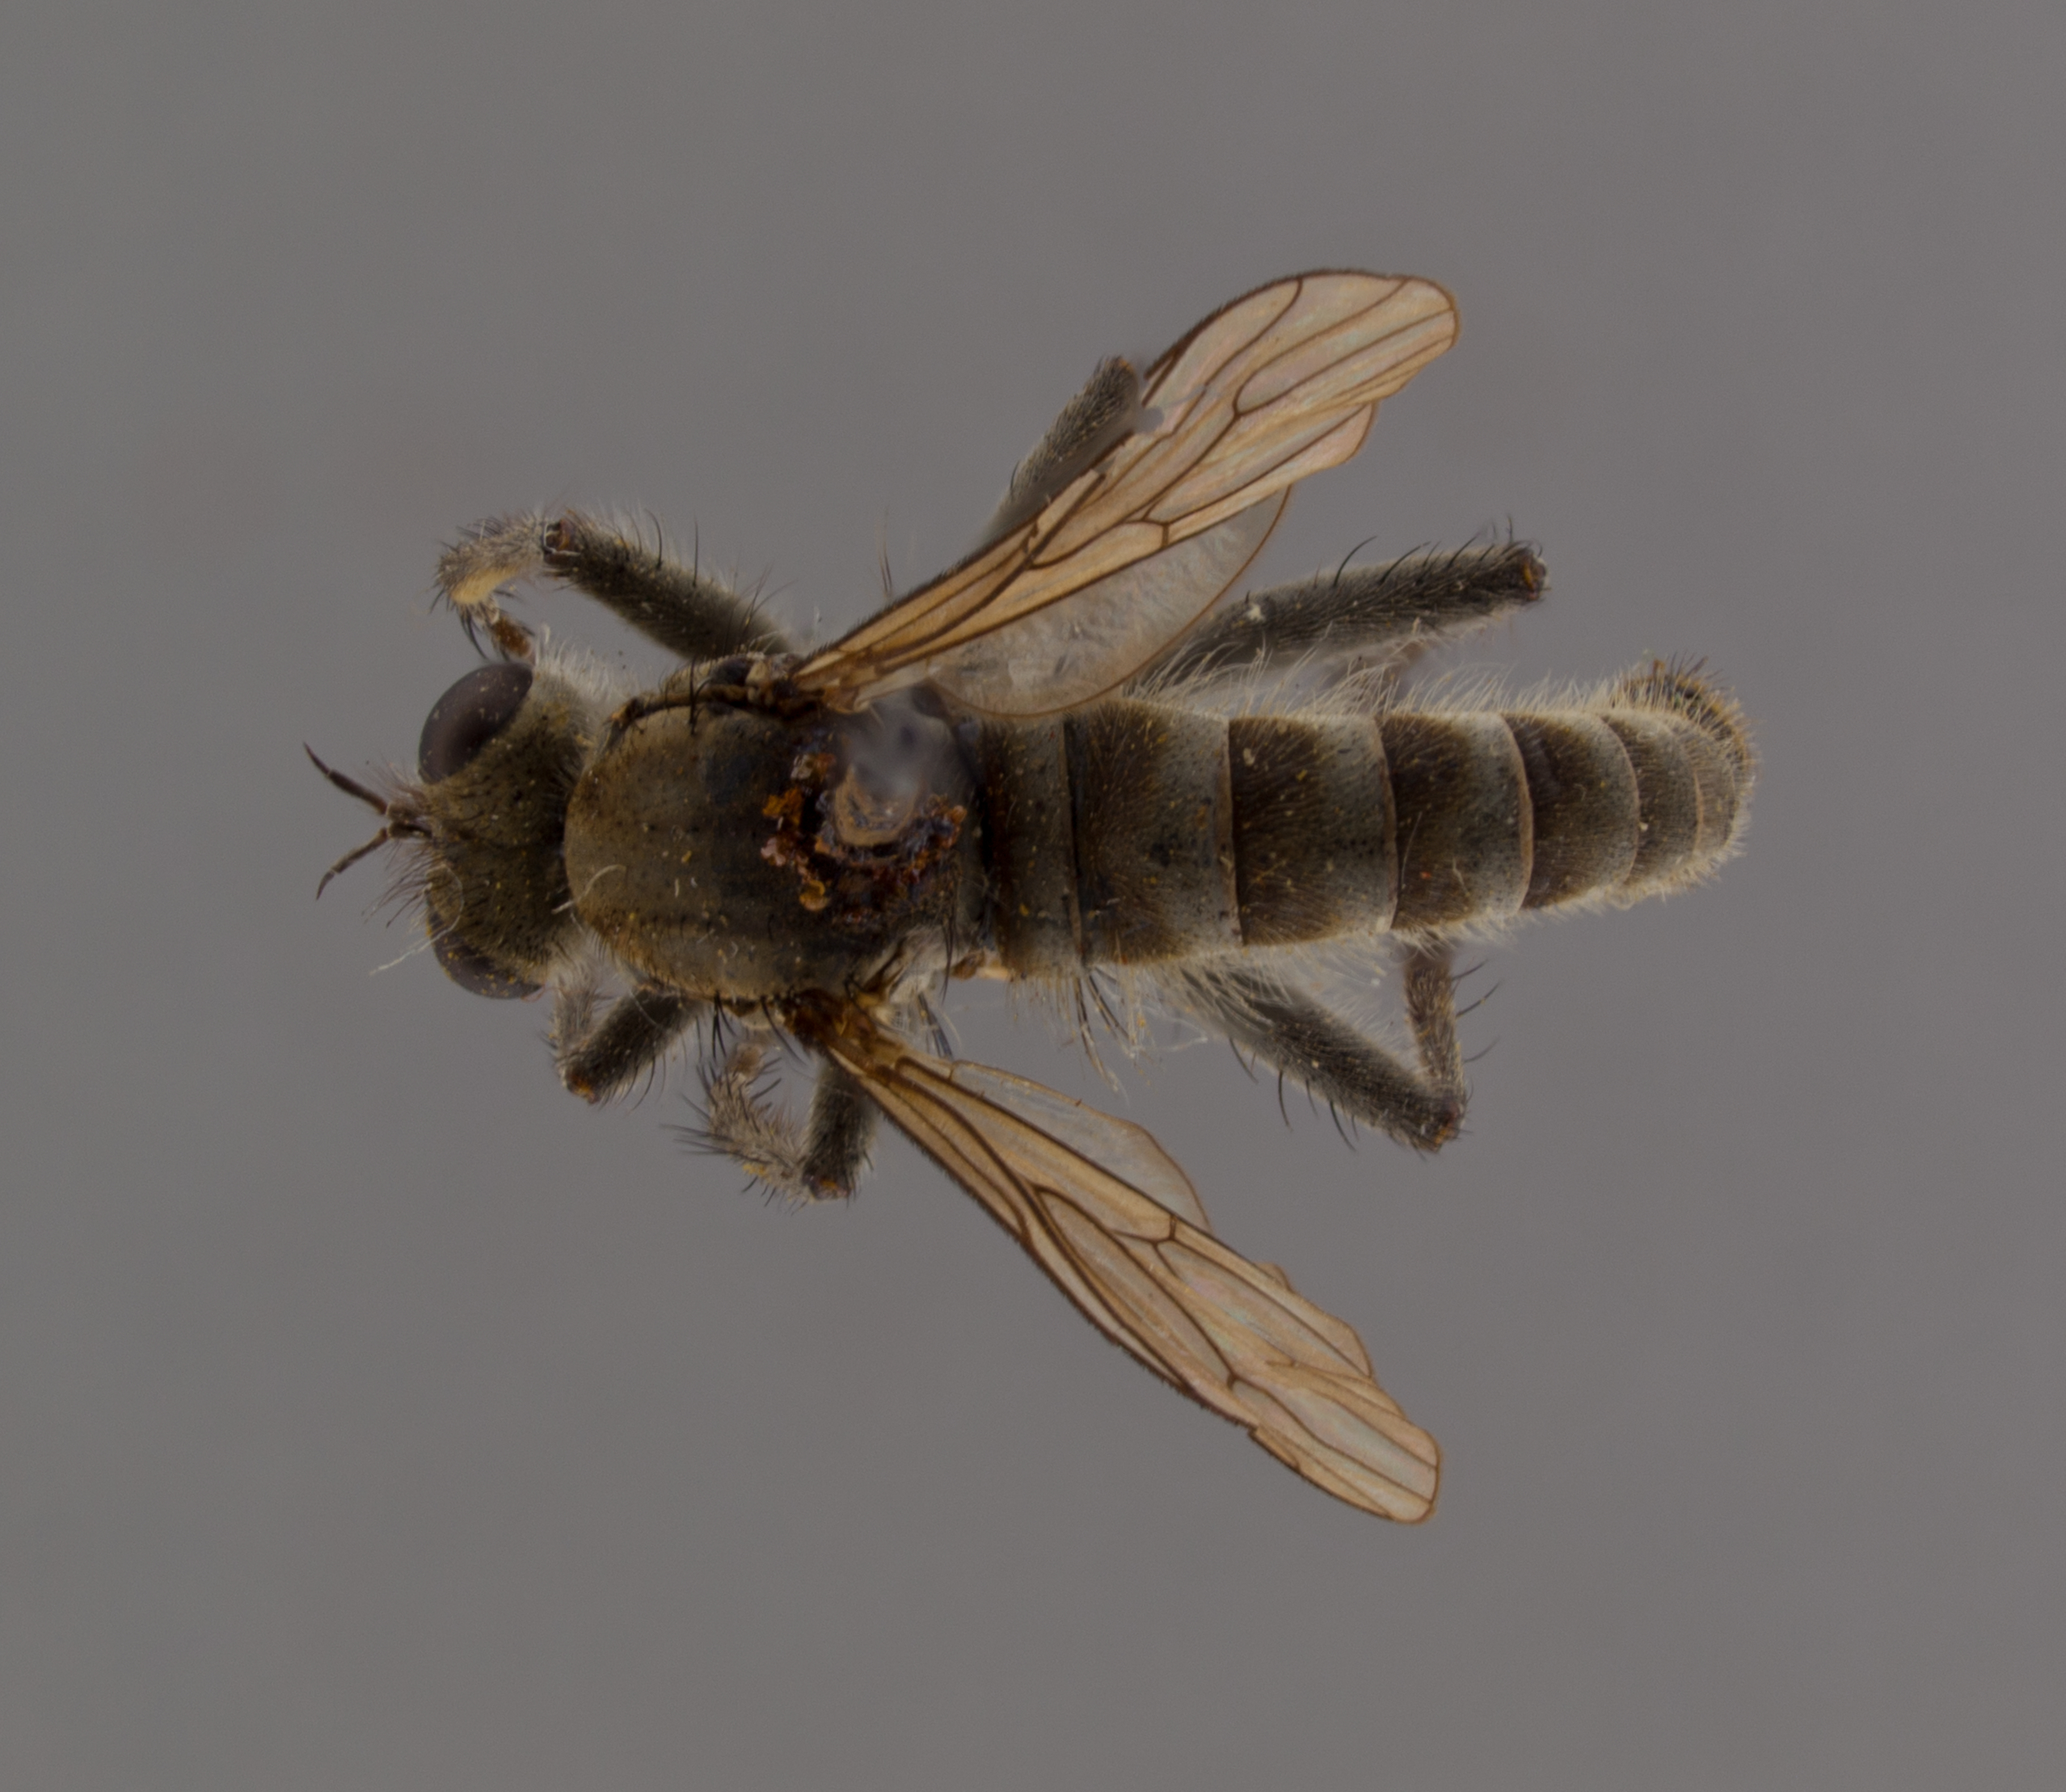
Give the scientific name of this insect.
Lasiopogon ripicola
